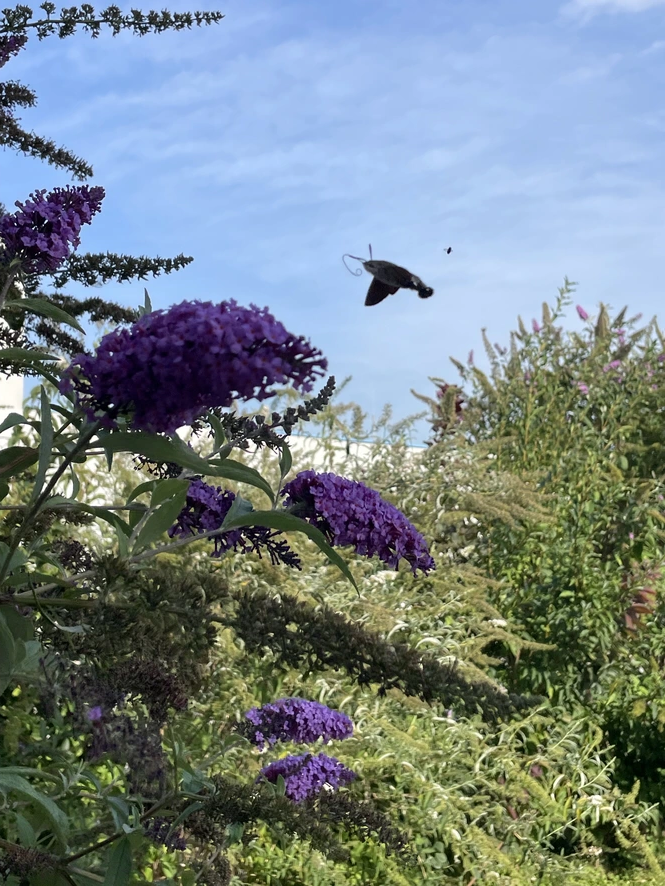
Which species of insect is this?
Macroglossum stellatarum
